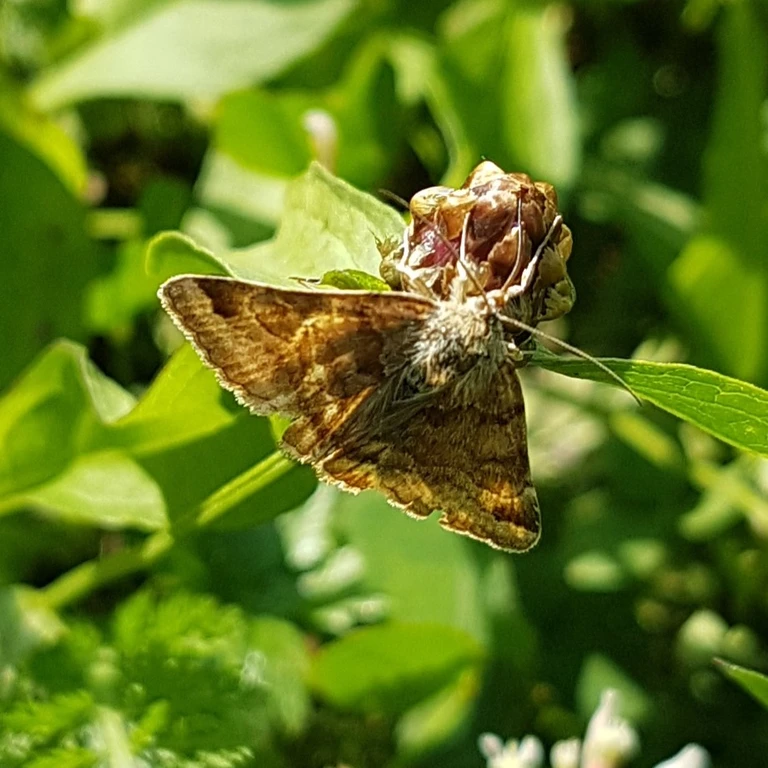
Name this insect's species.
Euclidia glyphica
